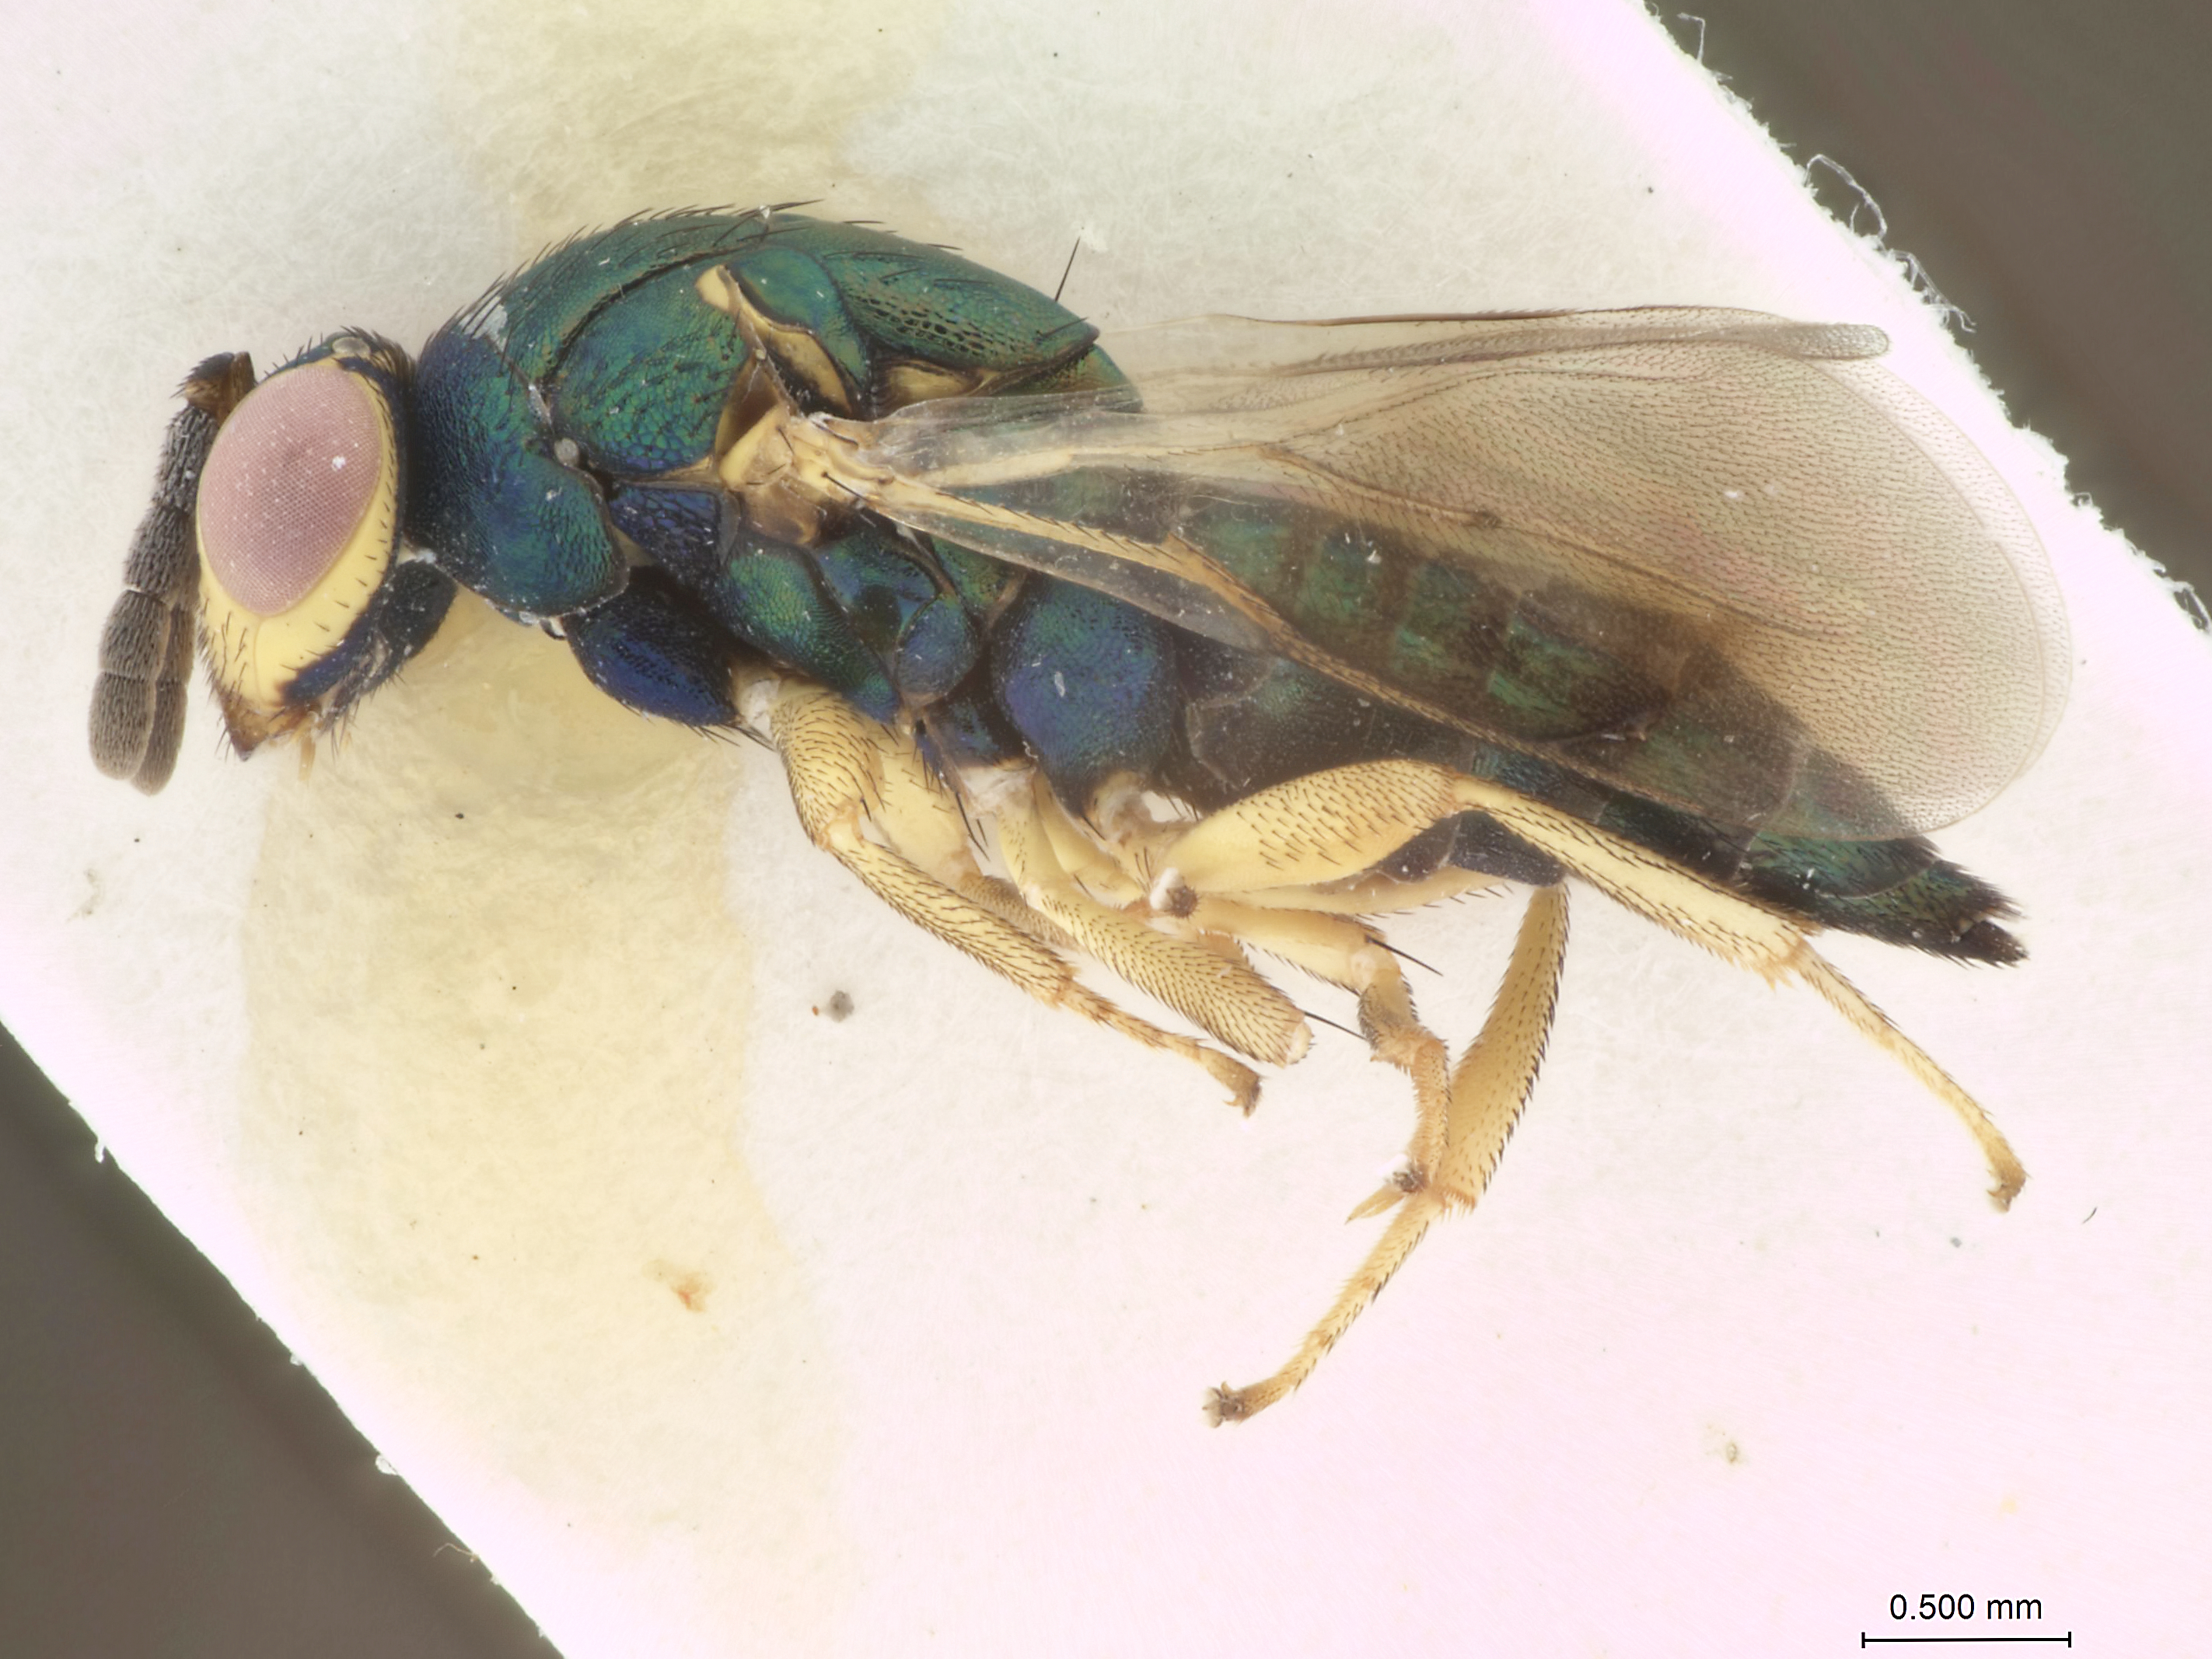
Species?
Aulogymnus bouceki
